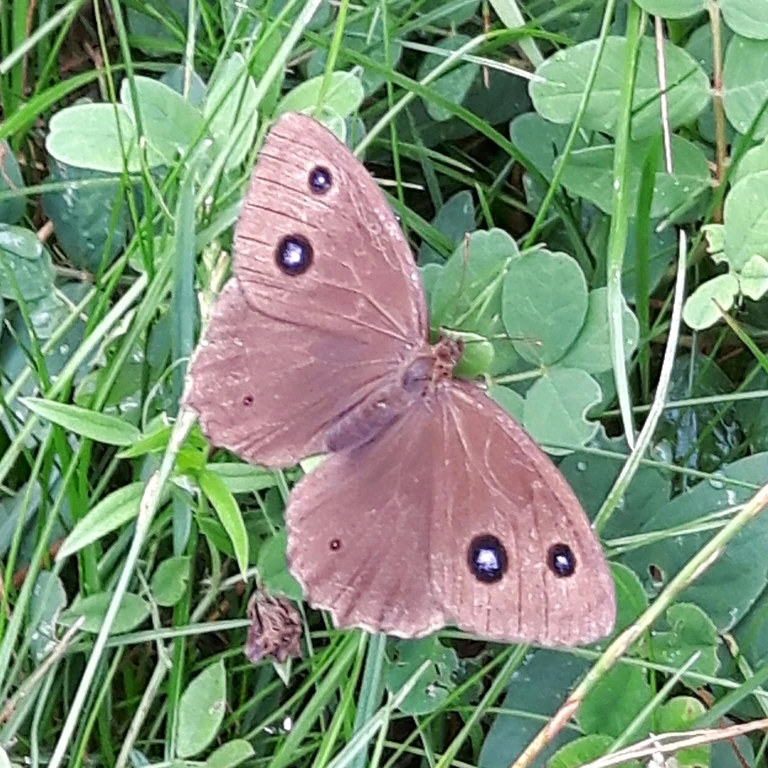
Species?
Minois dryas
